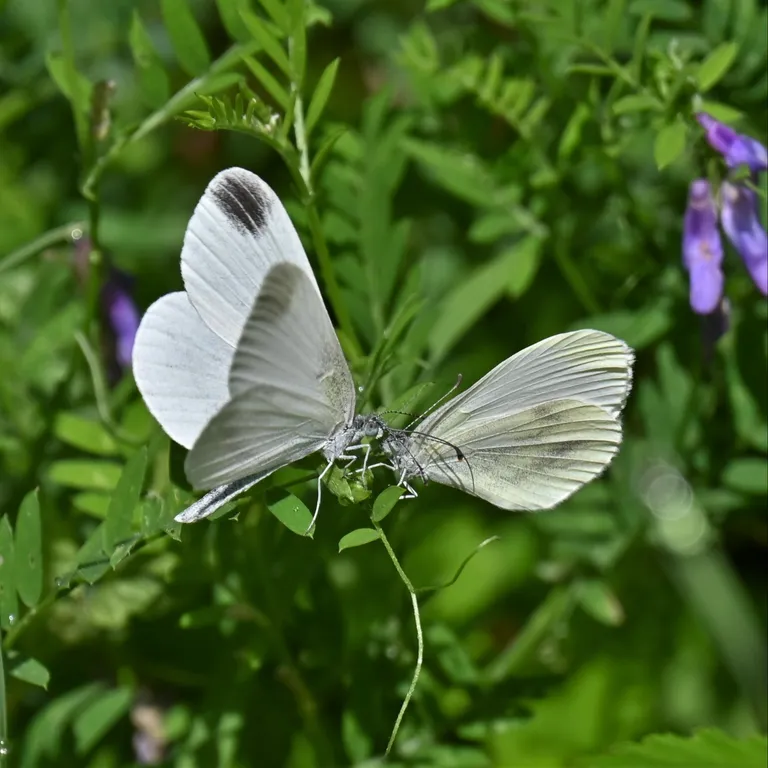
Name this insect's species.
Leptidea sinapis/juvernica
